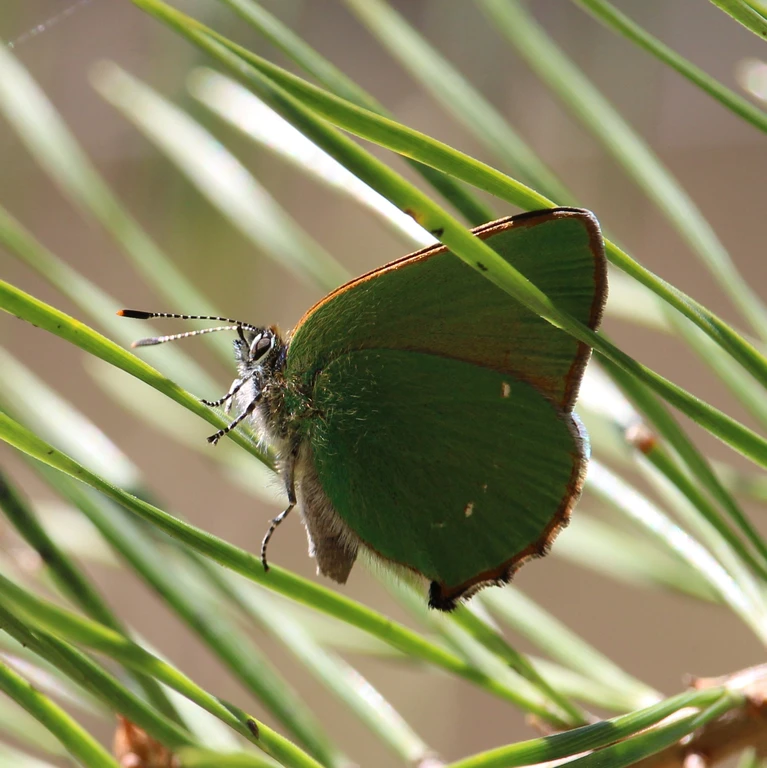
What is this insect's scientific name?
Callophrys rubi
